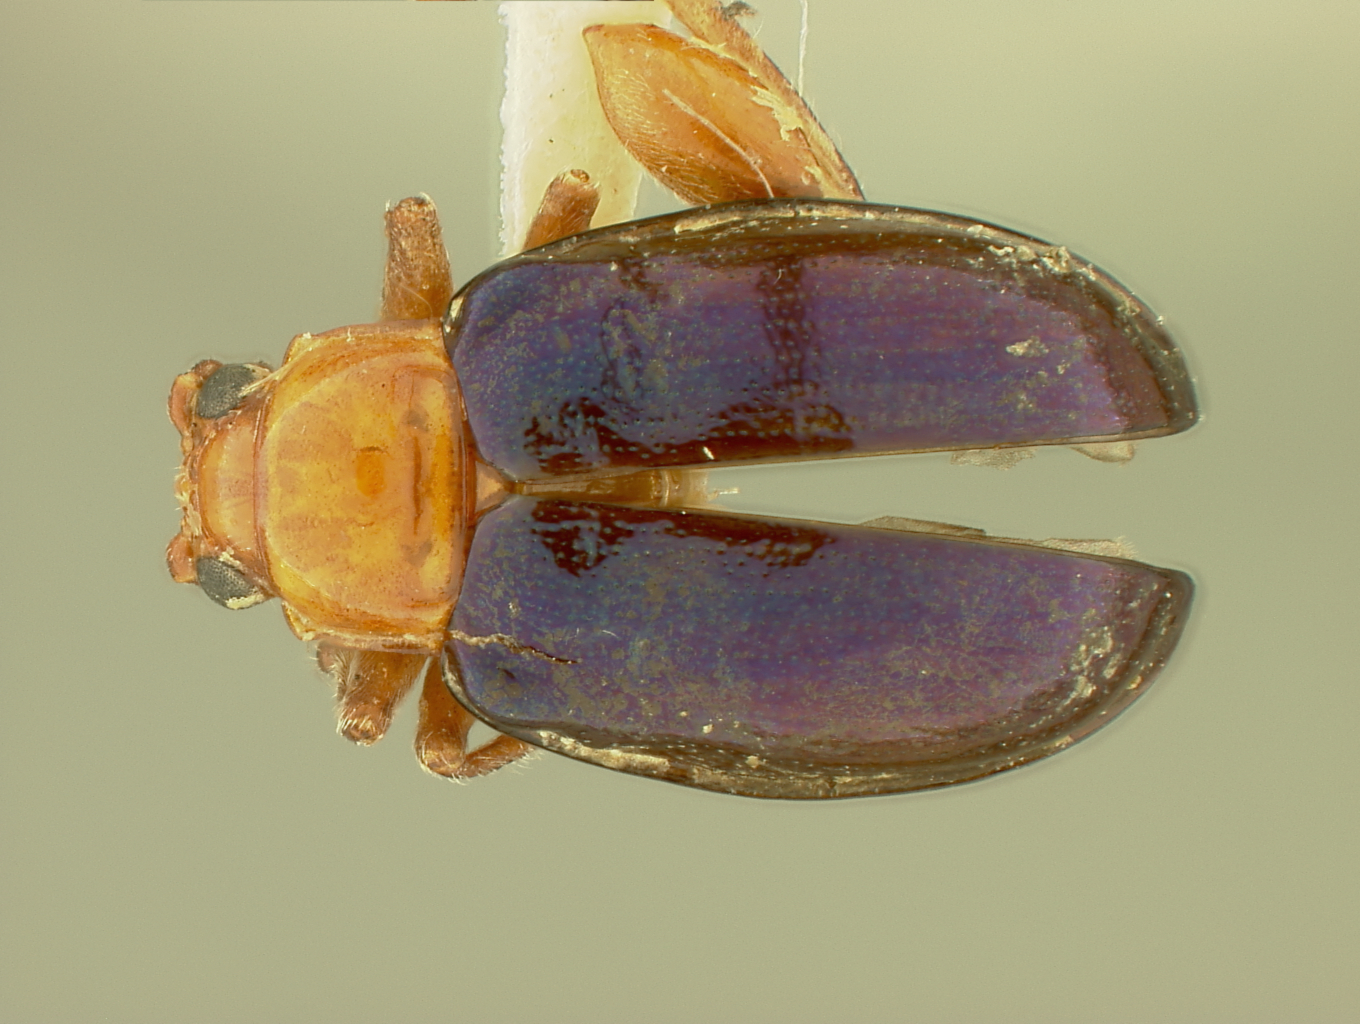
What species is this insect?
Diphaulaca panamae
